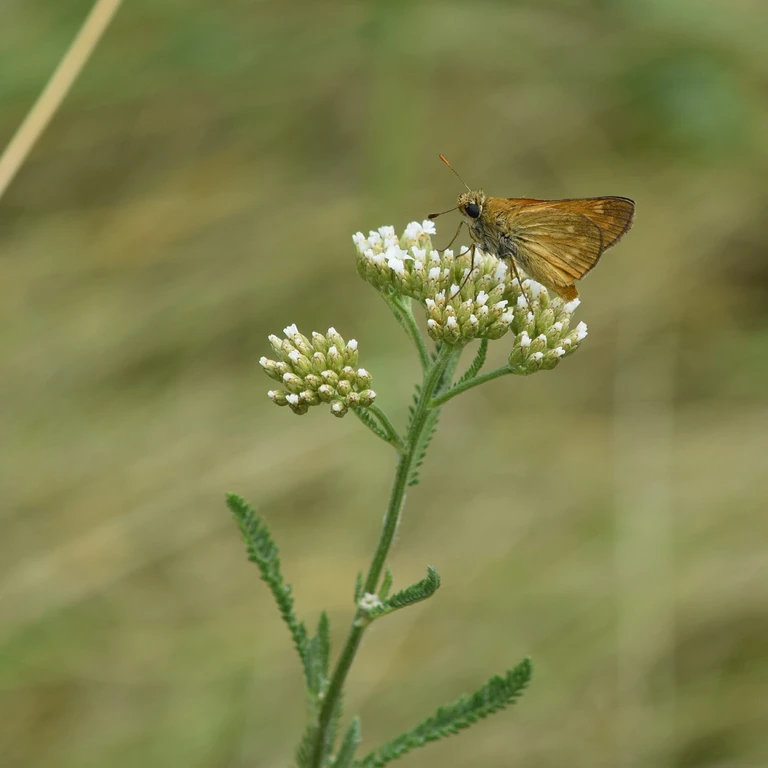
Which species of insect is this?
Ochlodes sylvanus (also Ochlodes venata)
